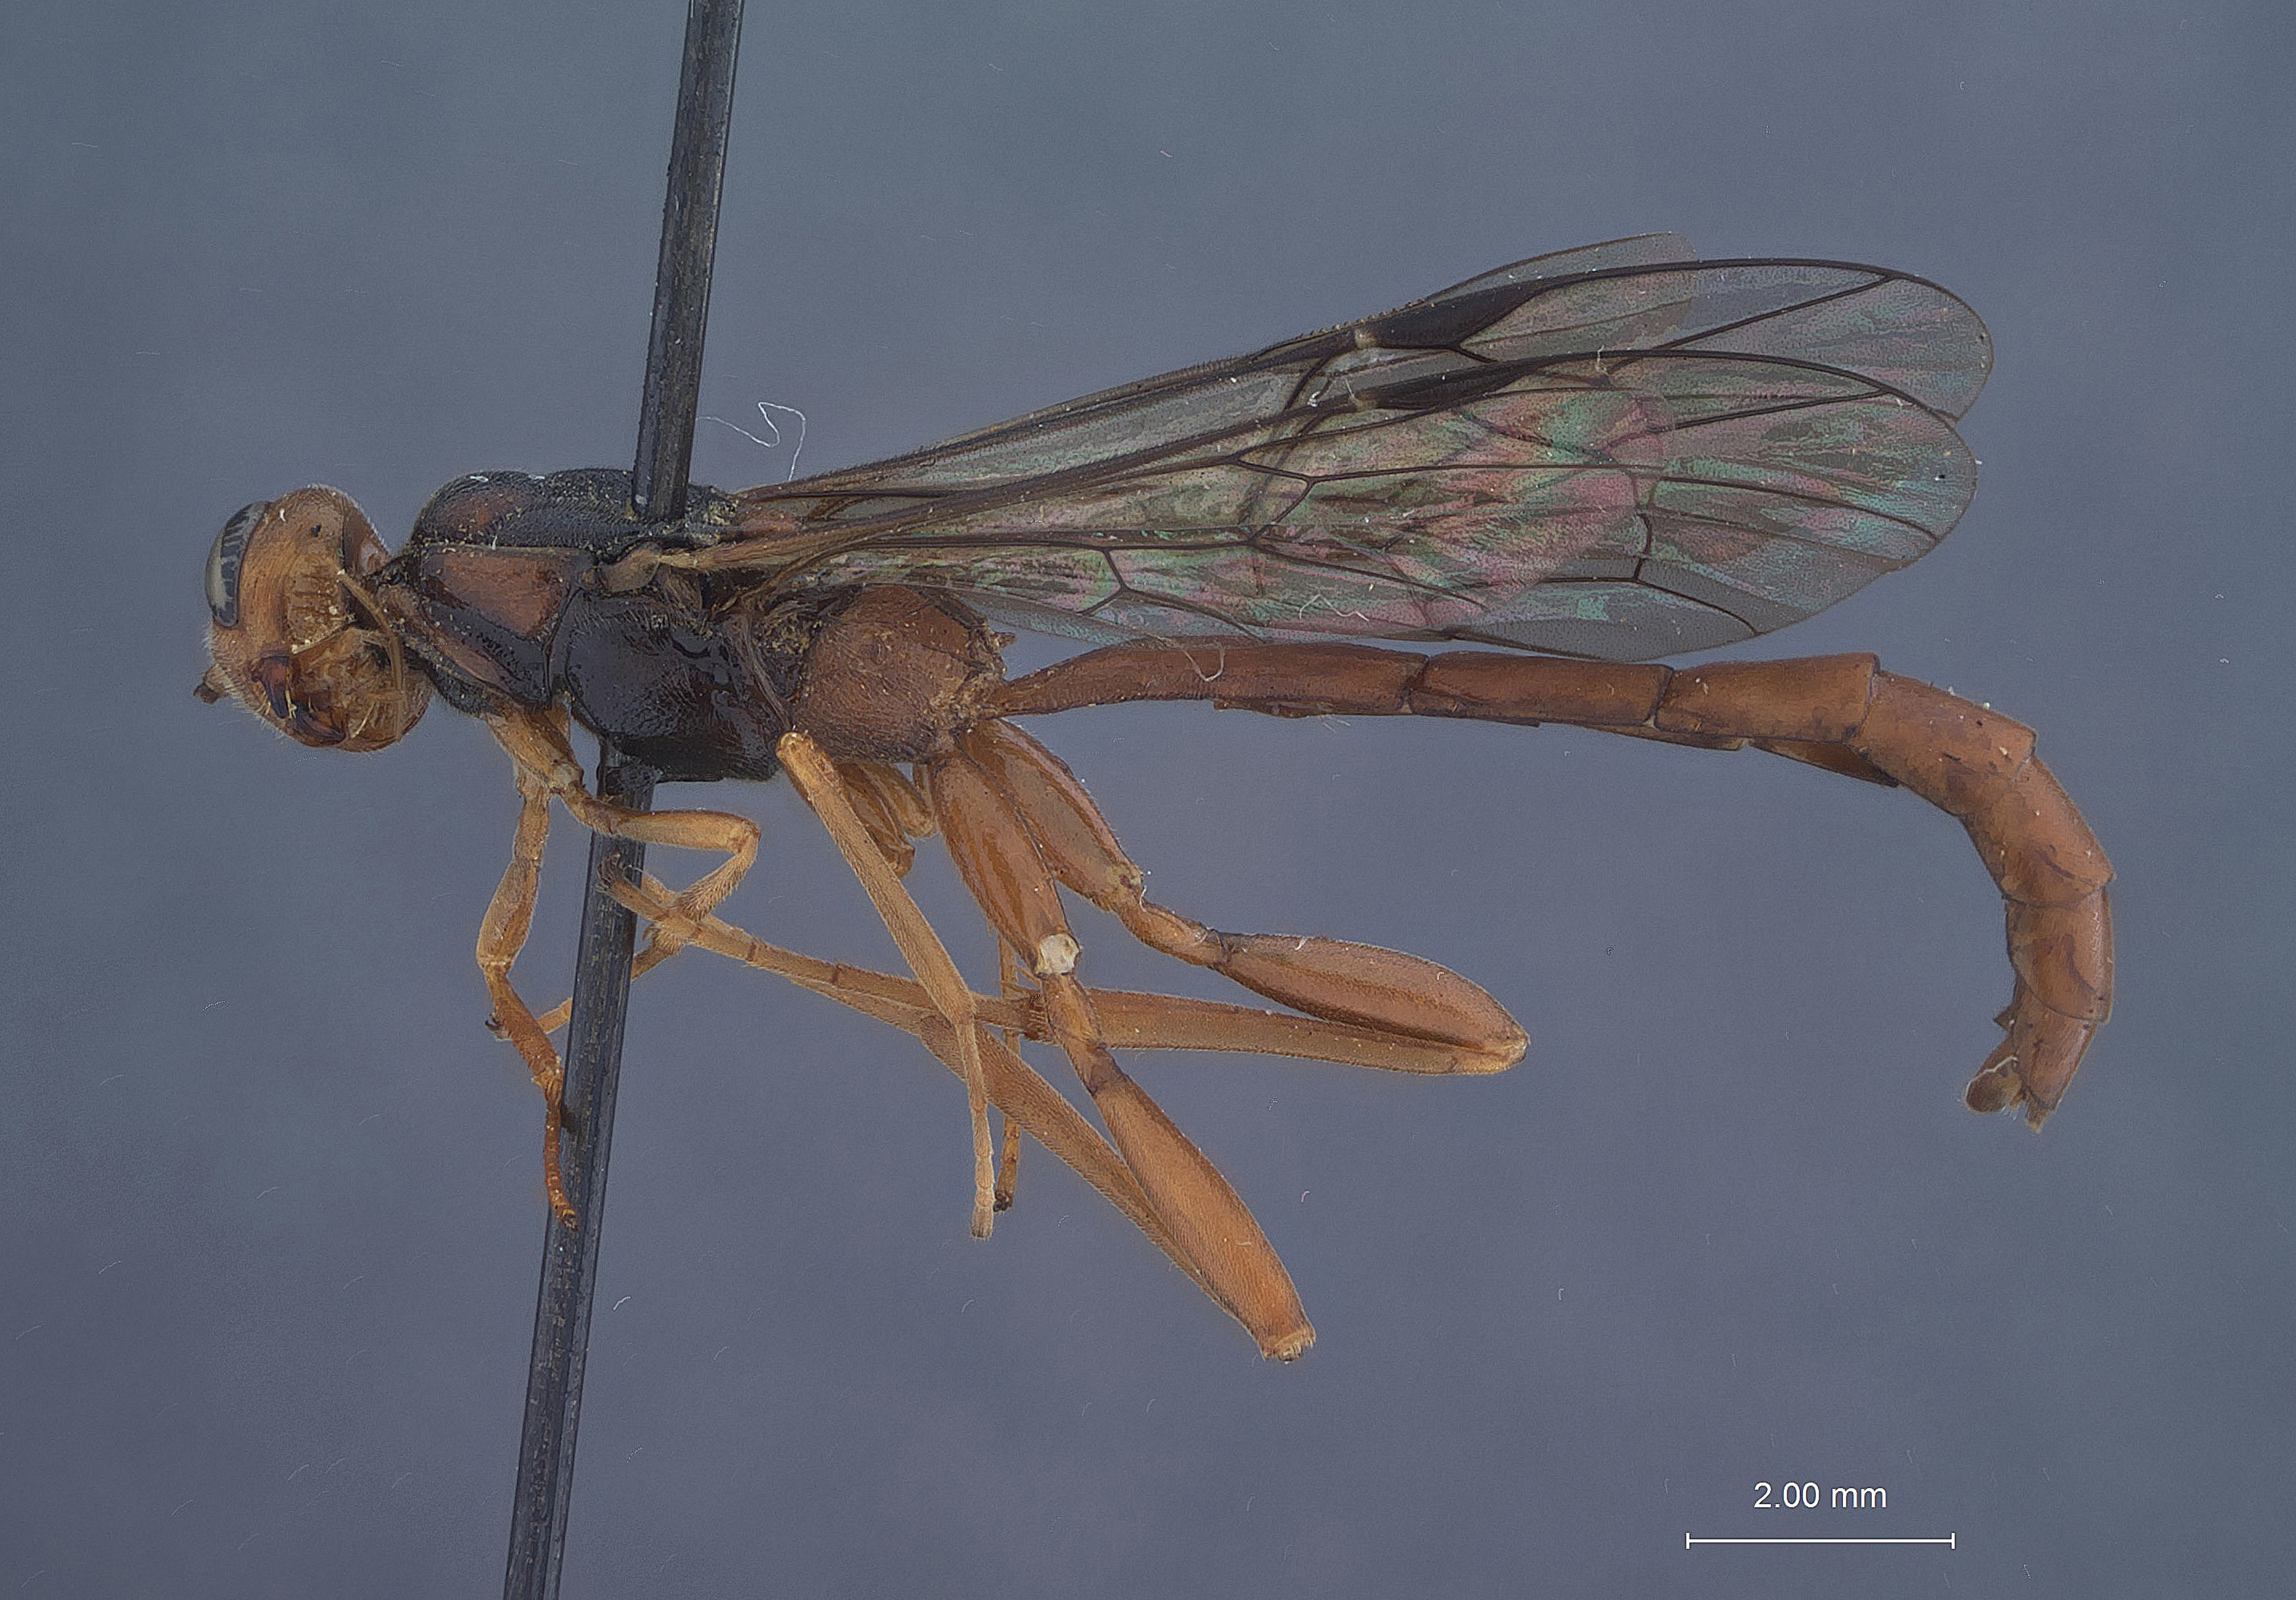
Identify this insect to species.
Xorides cincticornis
